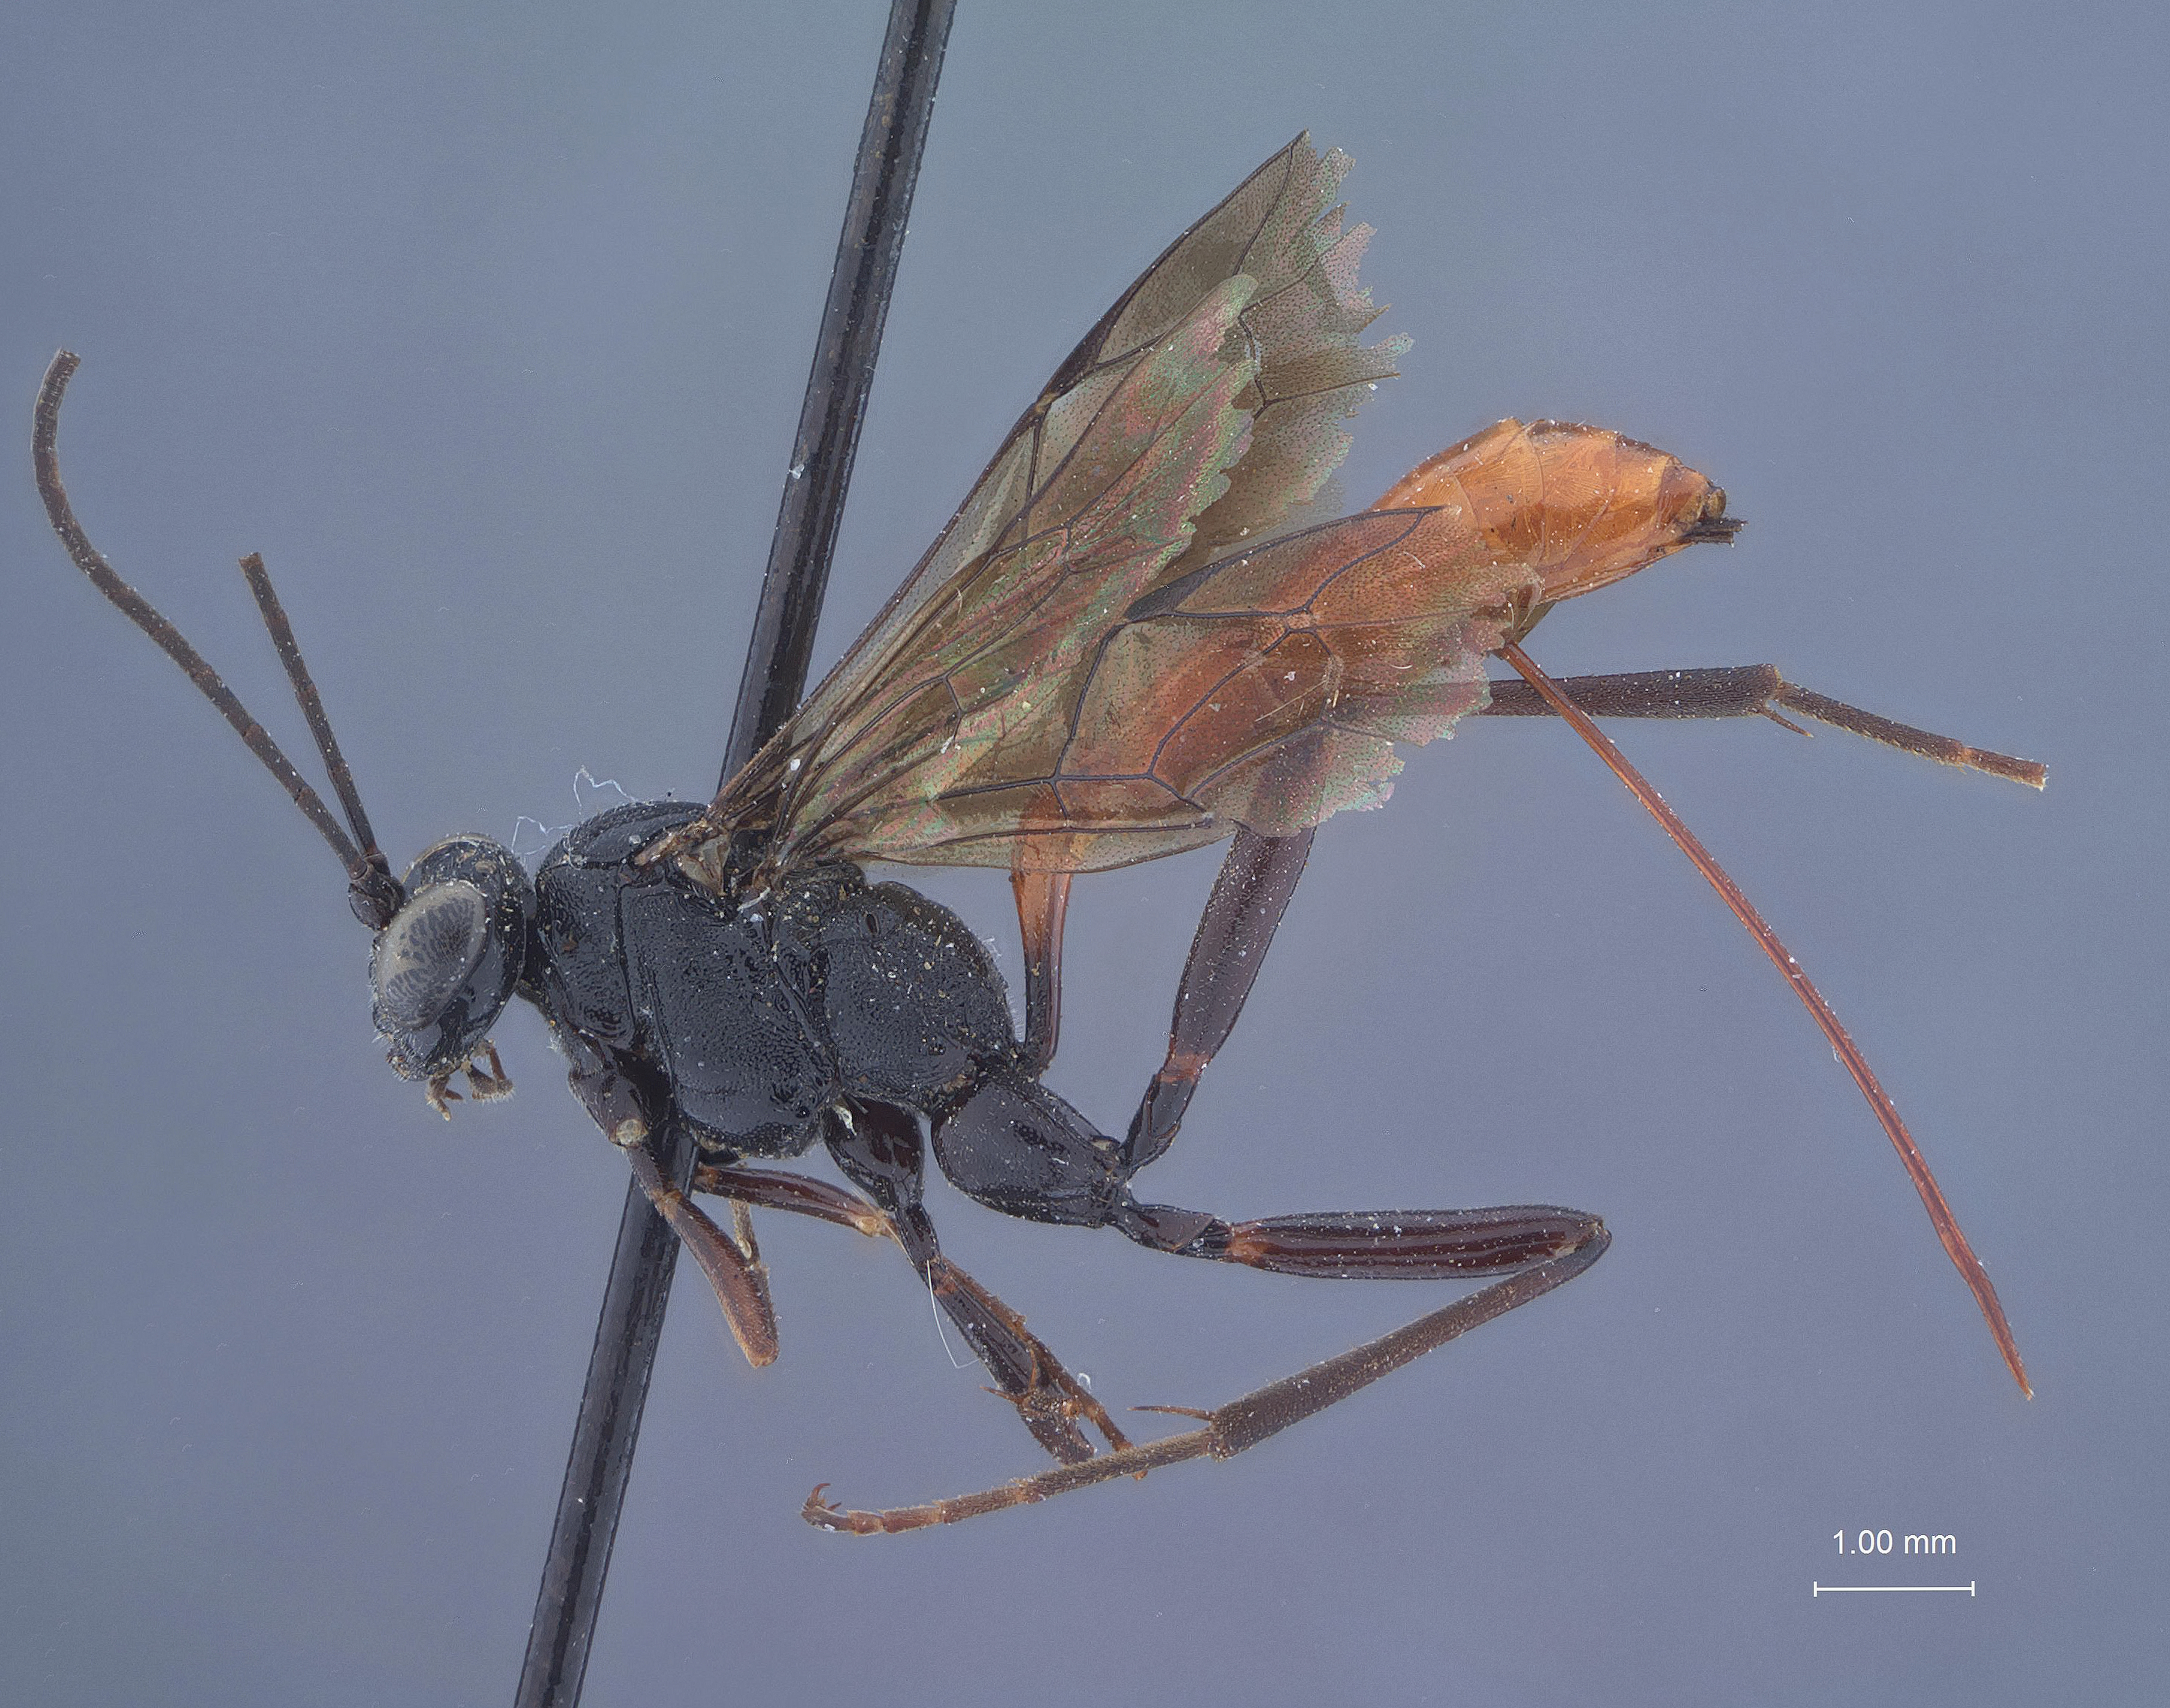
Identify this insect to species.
Mesostenus liogaster
